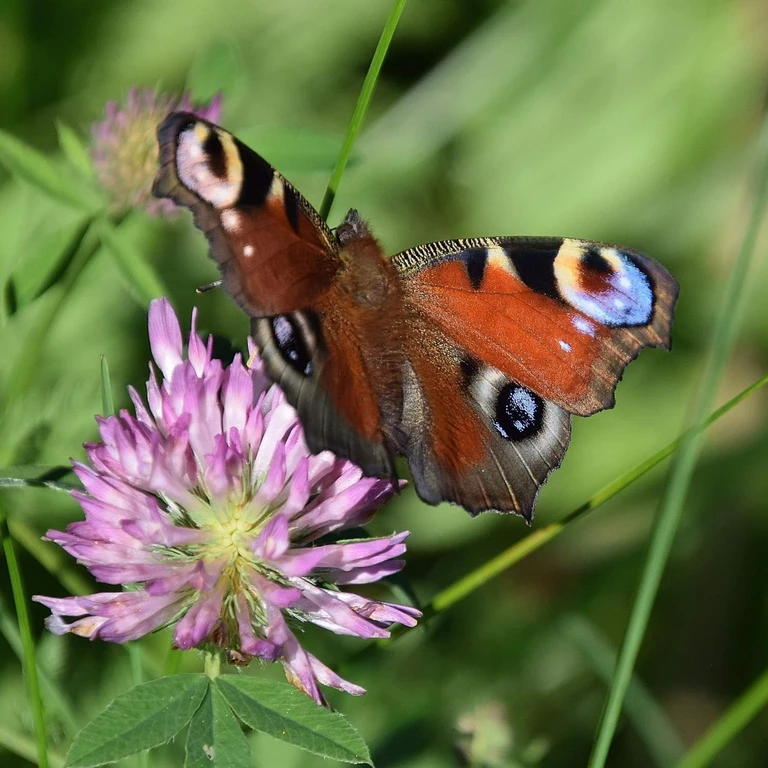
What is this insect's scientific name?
Aglais io
